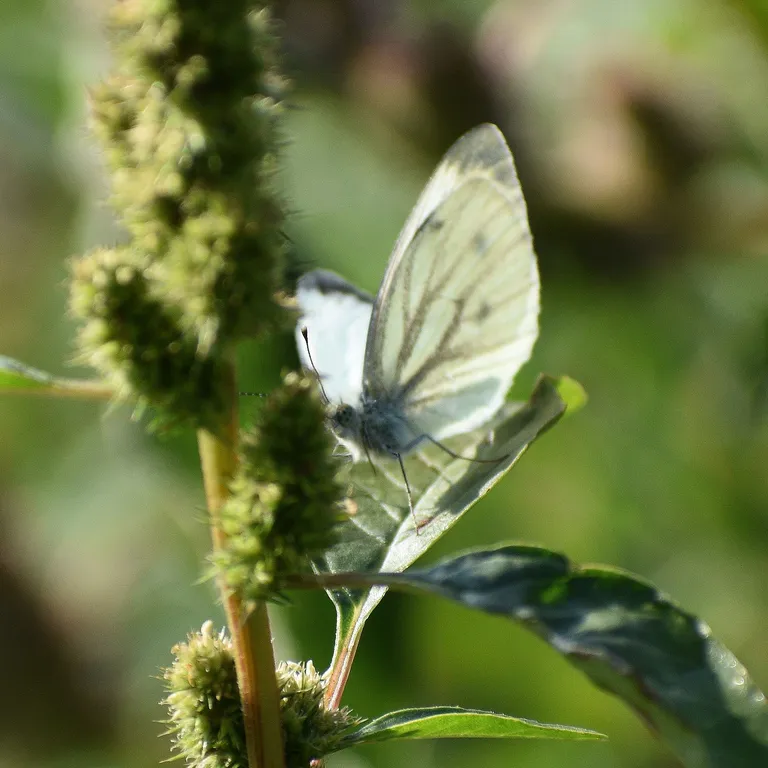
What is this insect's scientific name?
Pieris napi
